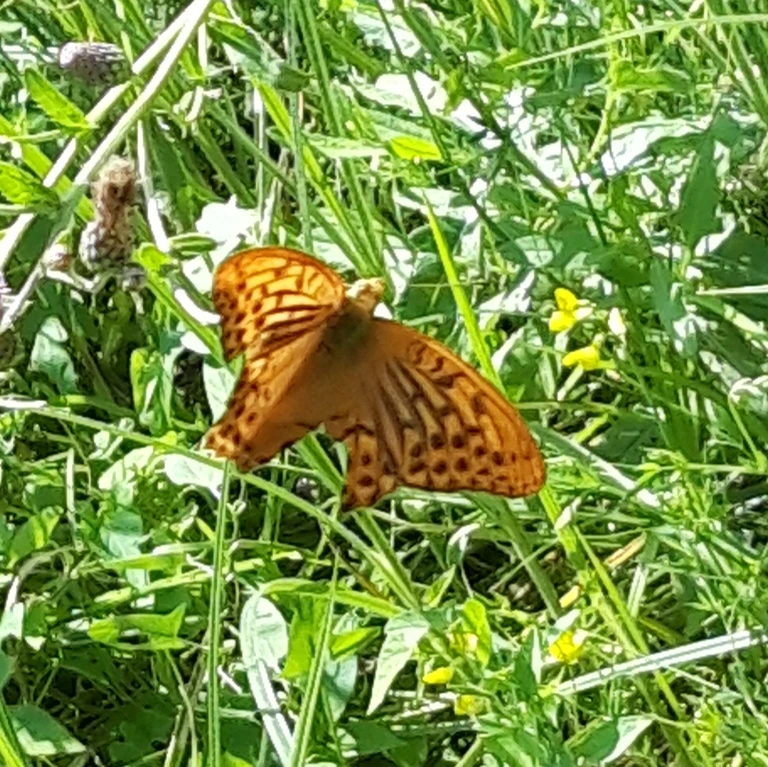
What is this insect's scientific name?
Argynnis paphia
